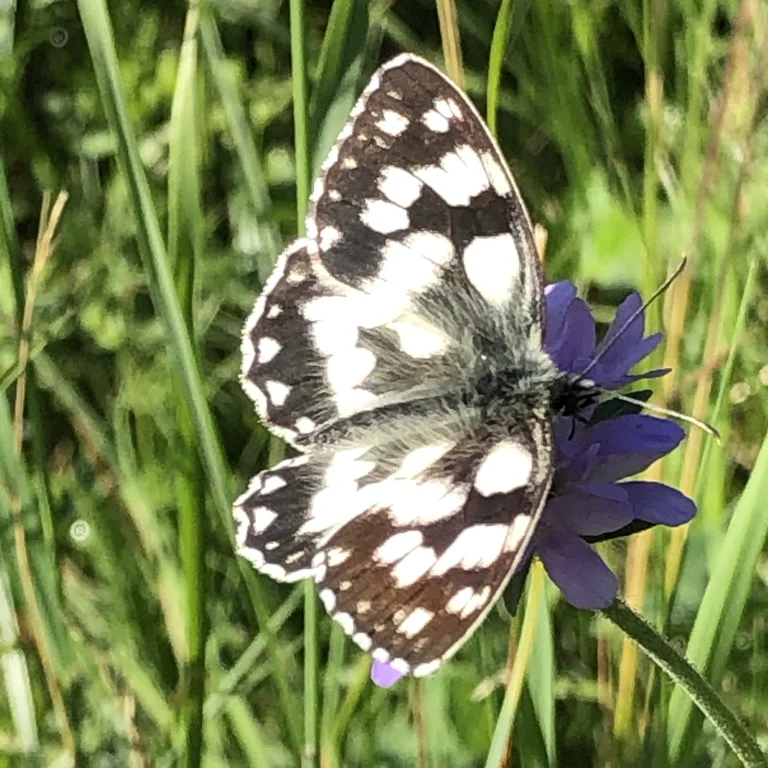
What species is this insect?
Melanargia galathea
